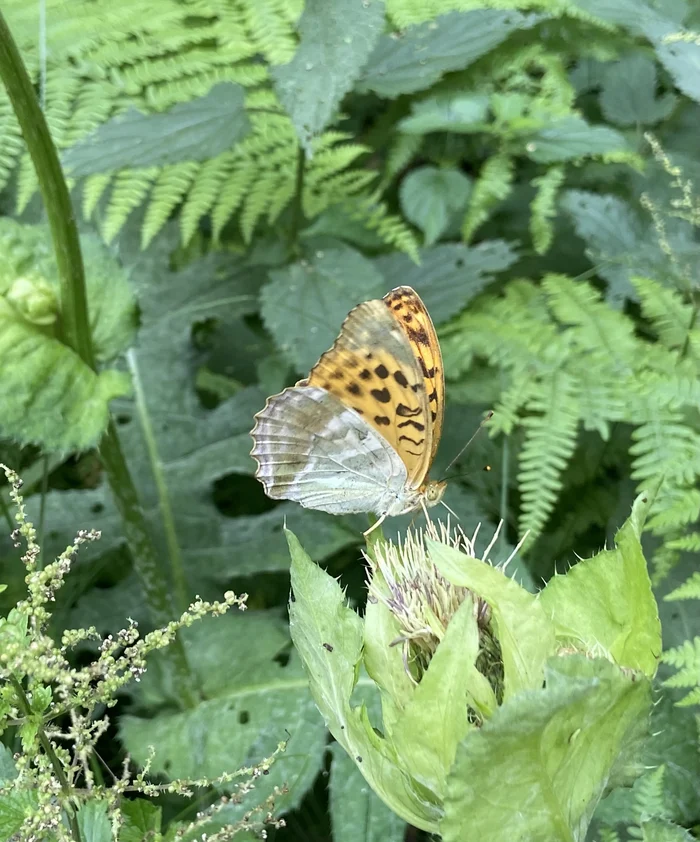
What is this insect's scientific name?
Argynnis paphia
